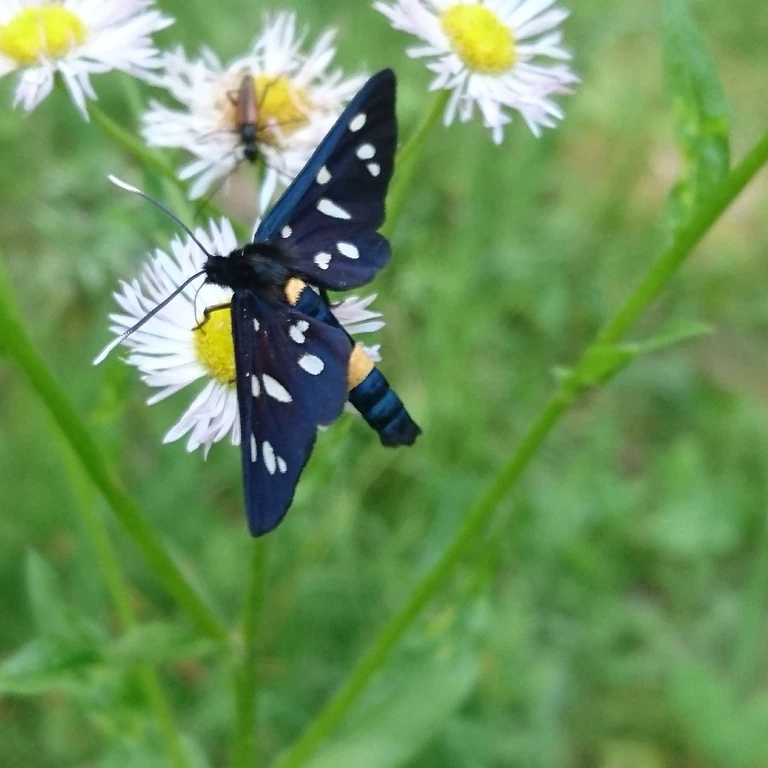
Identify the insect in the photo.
Amata phegea
